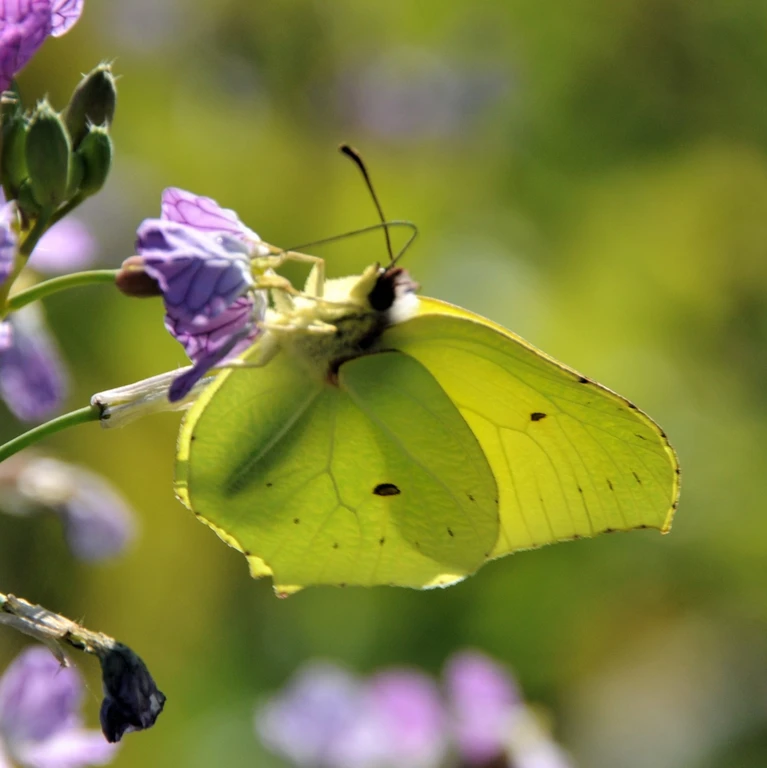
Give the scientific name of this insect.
Gonepteryx rhamni
